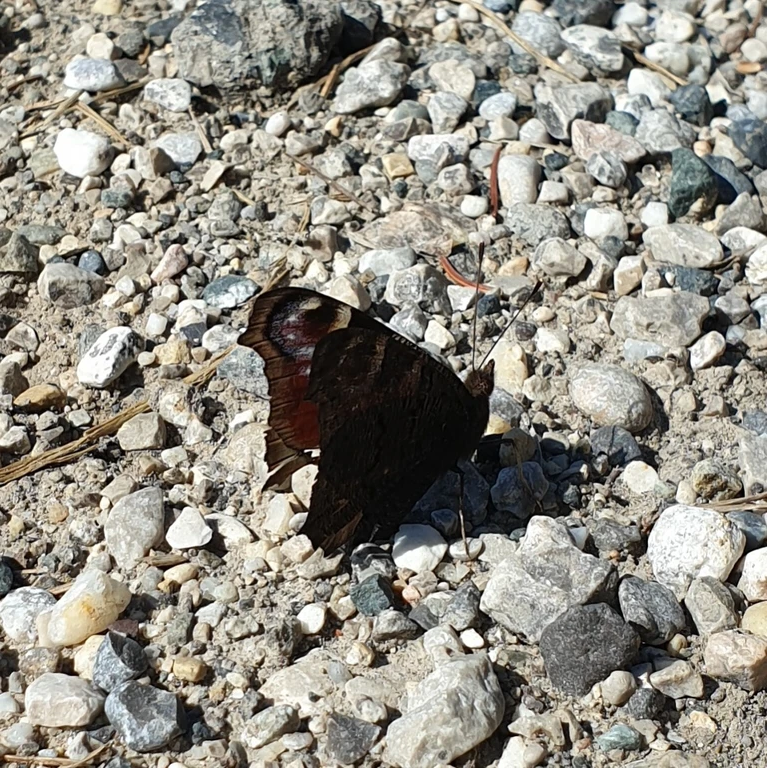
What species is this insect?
Aglais io
